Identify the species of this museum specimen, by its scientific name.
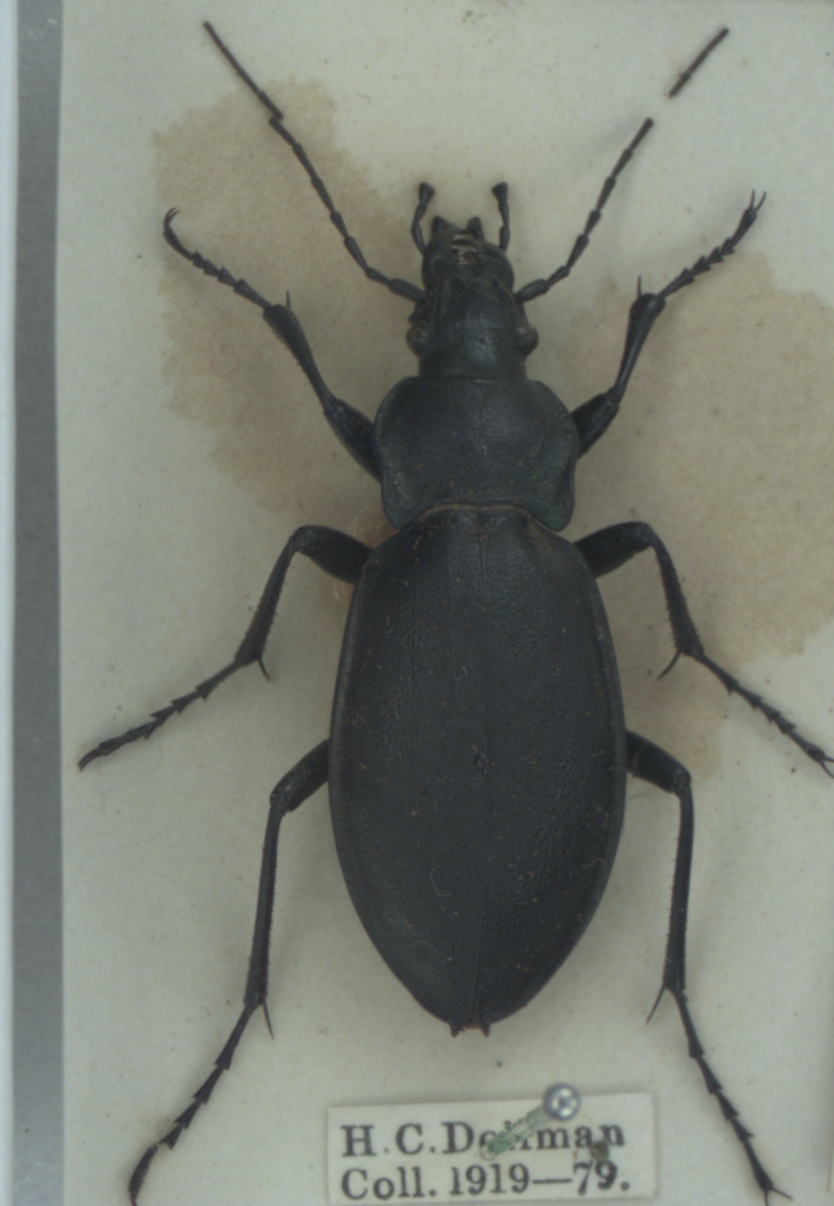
Carabus violaceus
